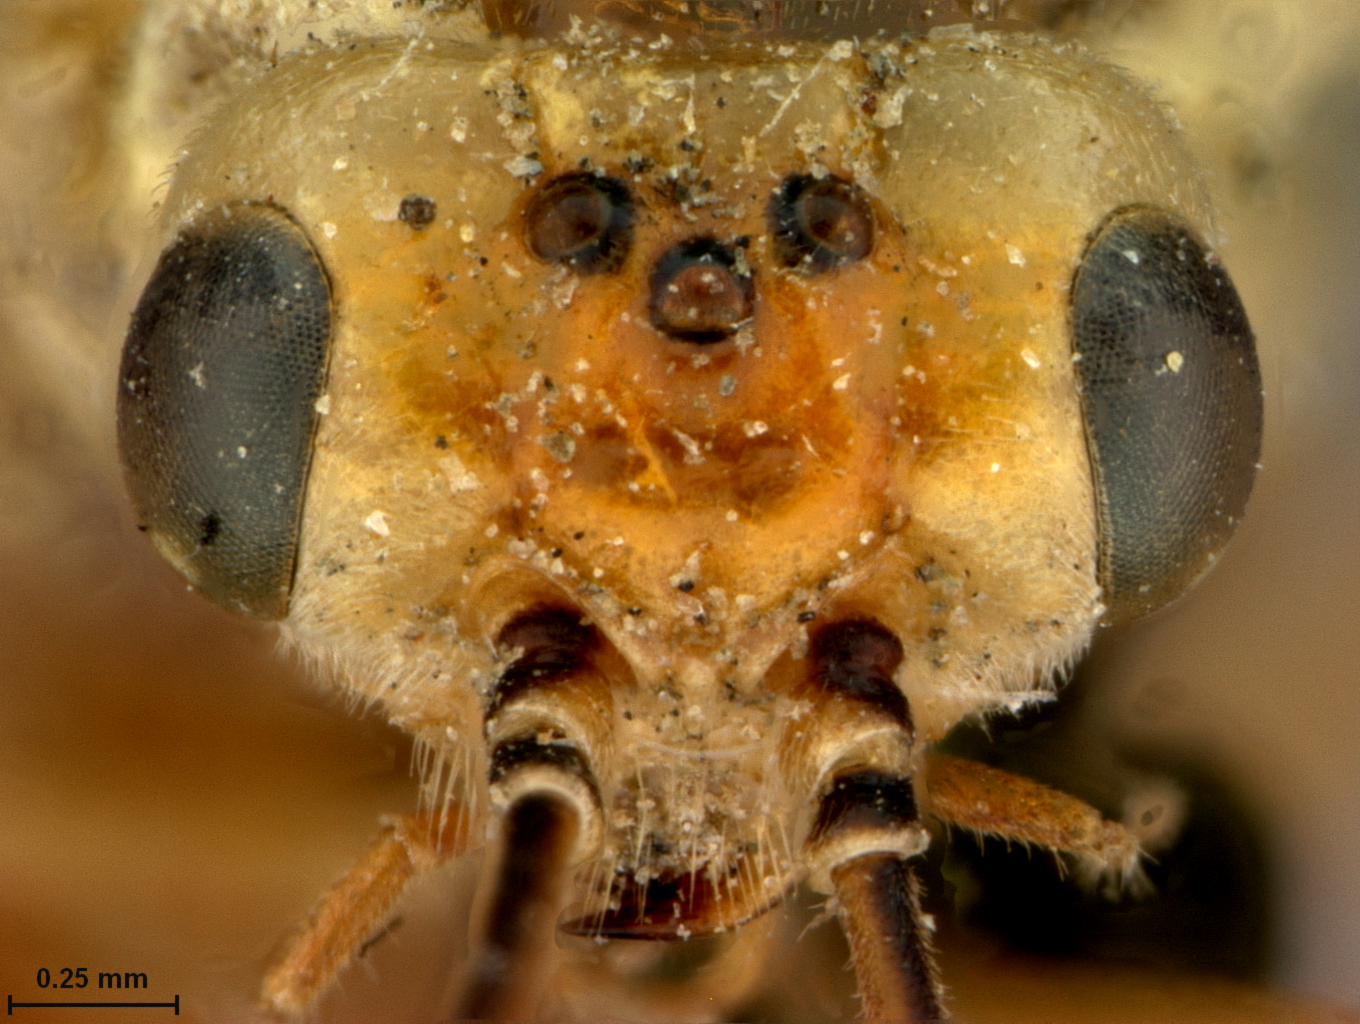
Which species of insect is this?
Amauronematus californicus
